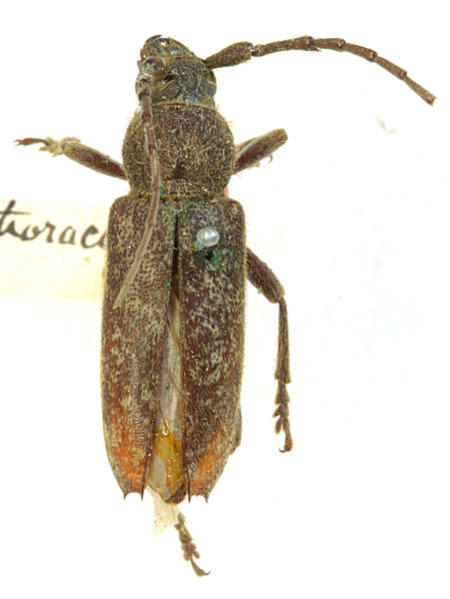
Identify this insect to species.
Enaphalodes atomarius (also Romaleum thoracicum)
